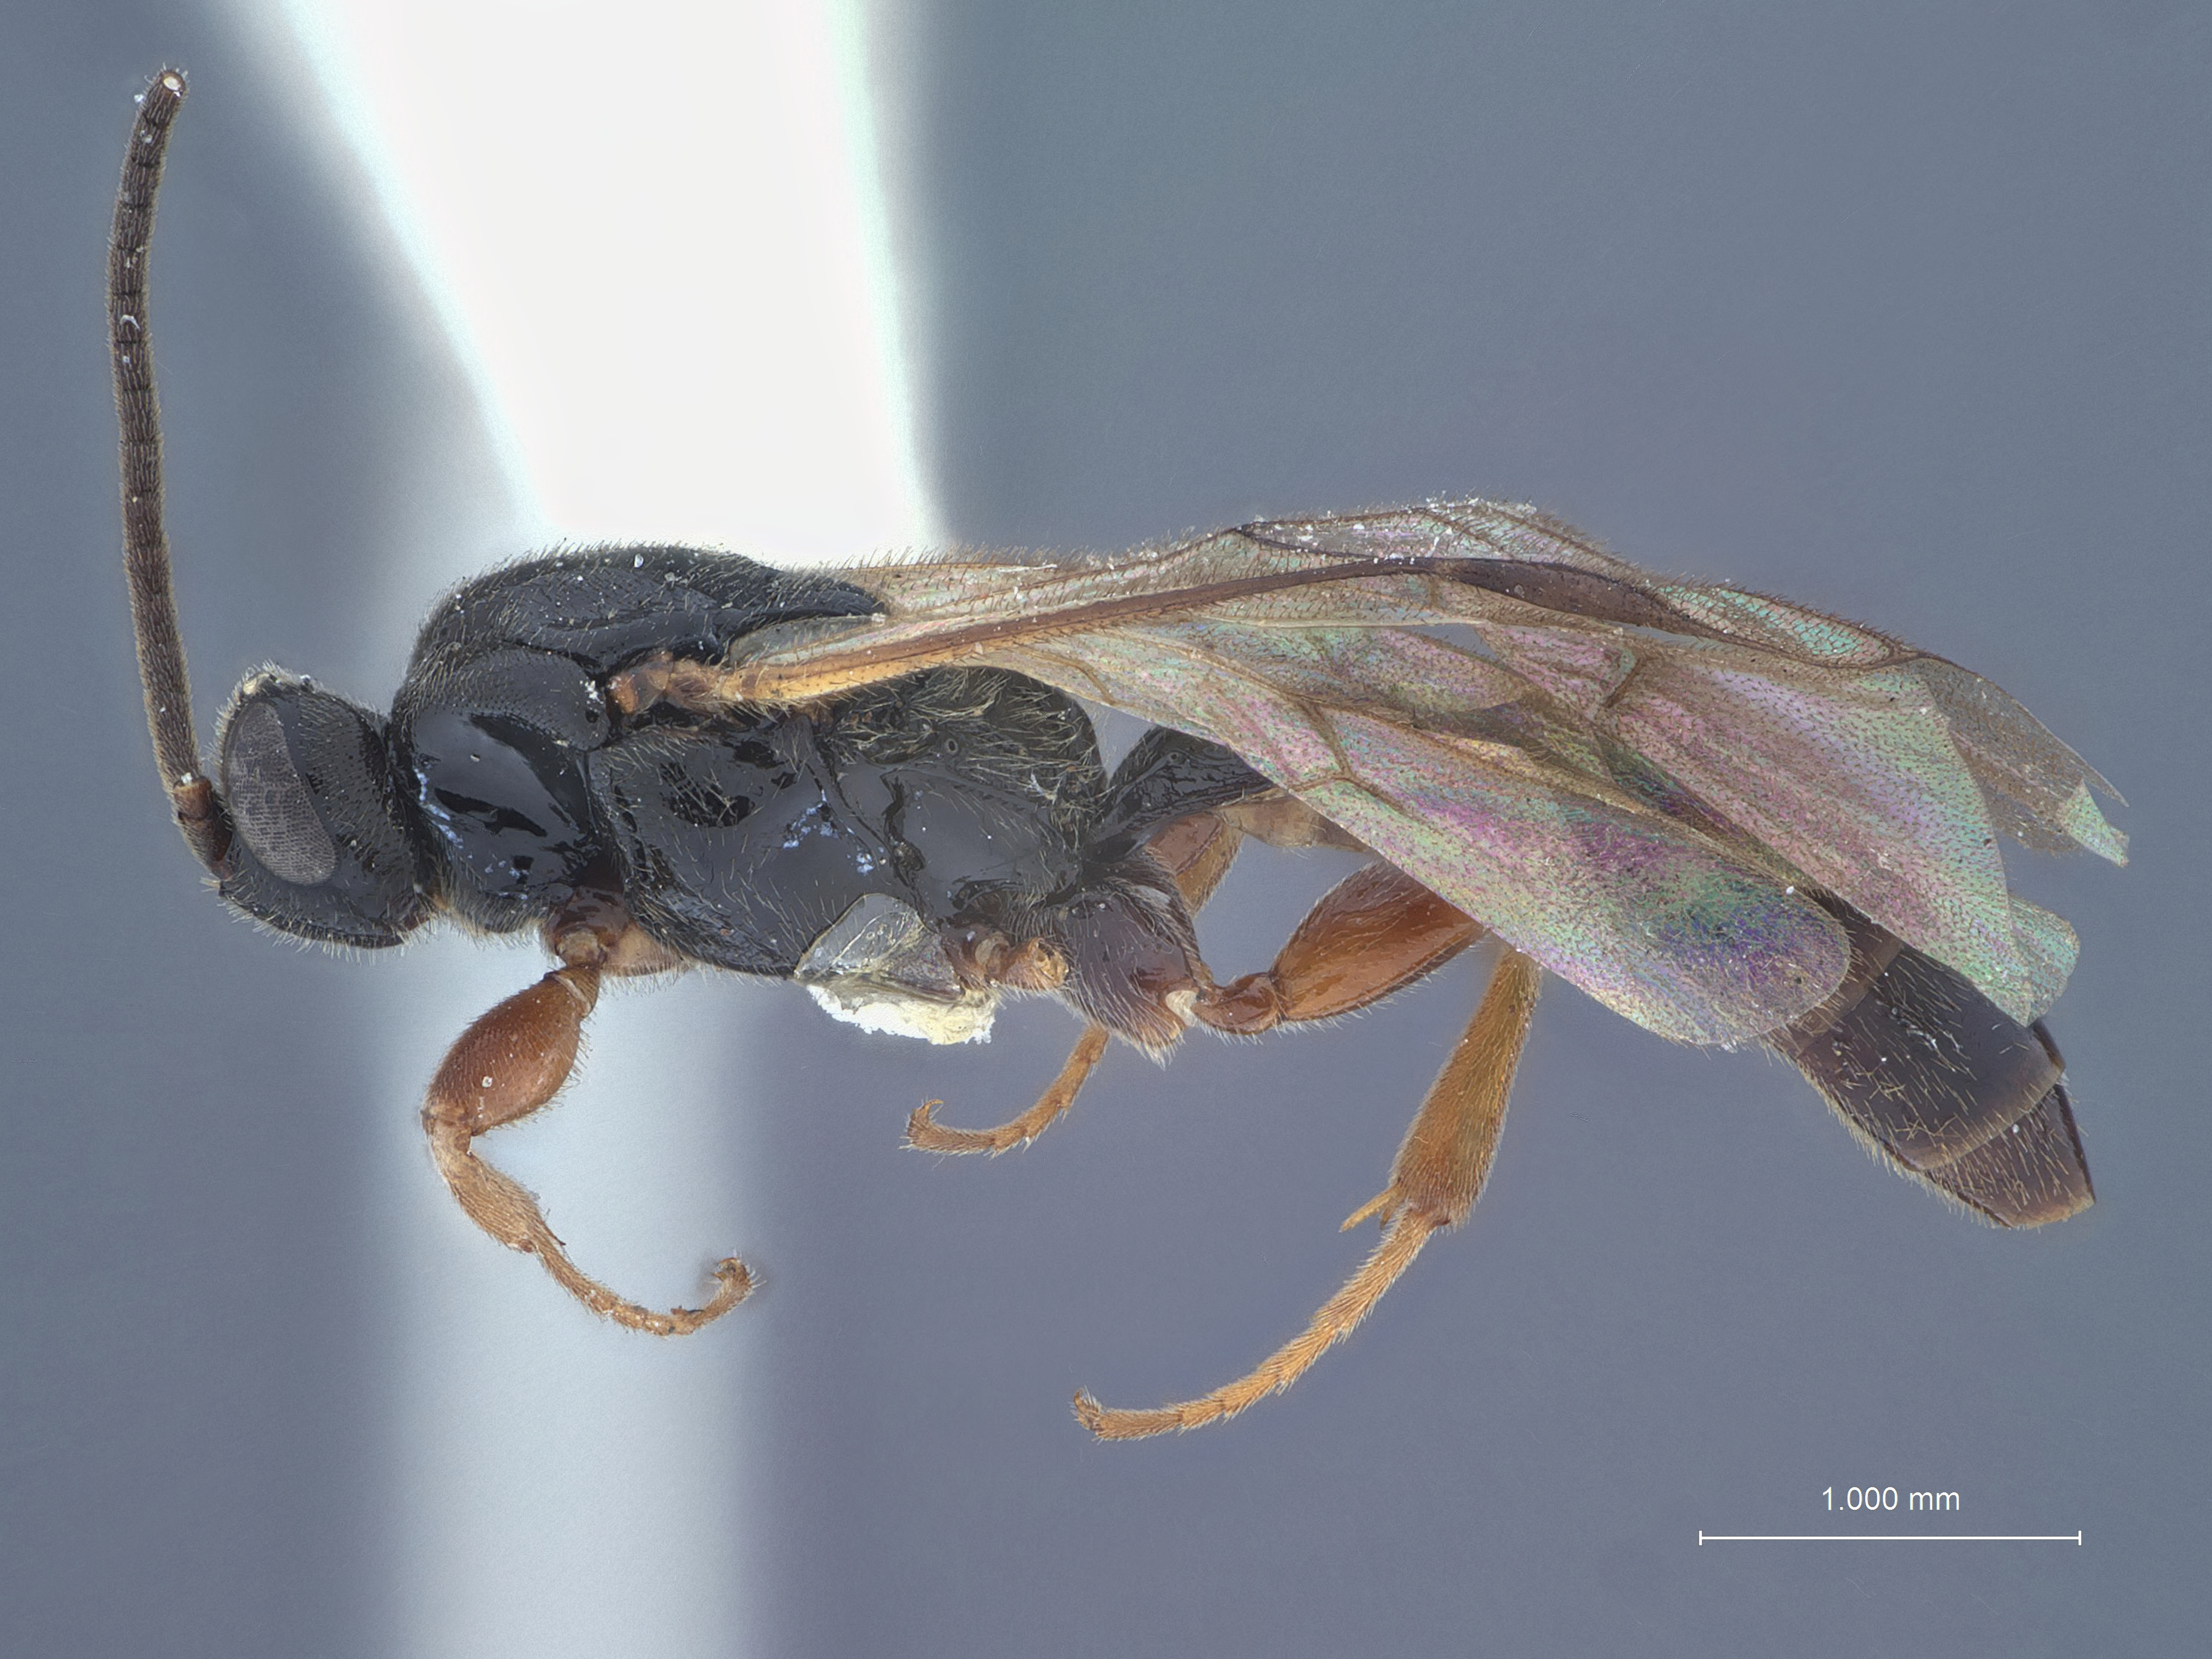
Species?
Stethoncus arcticus
